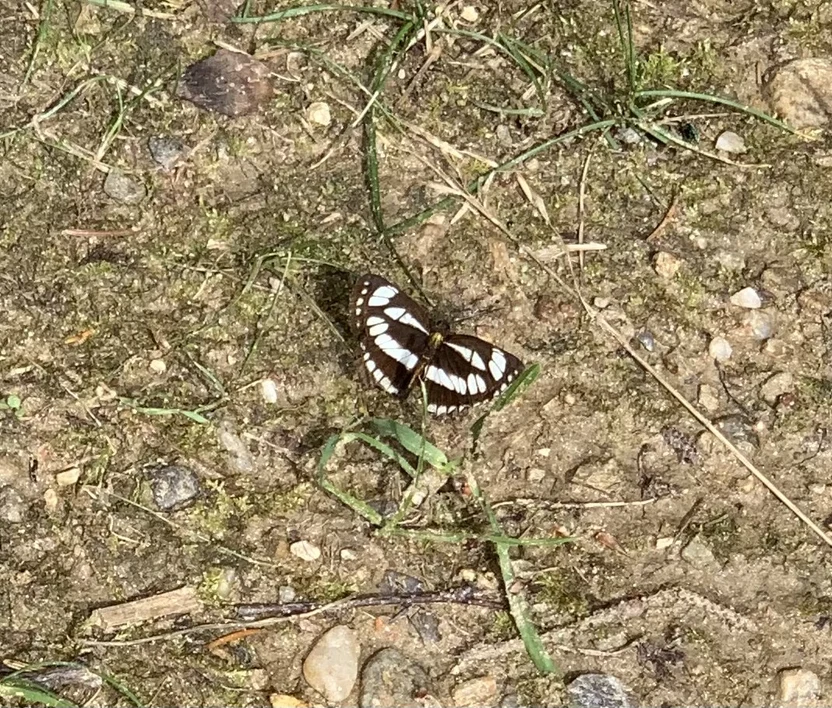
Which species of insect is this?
Neptis sappho
